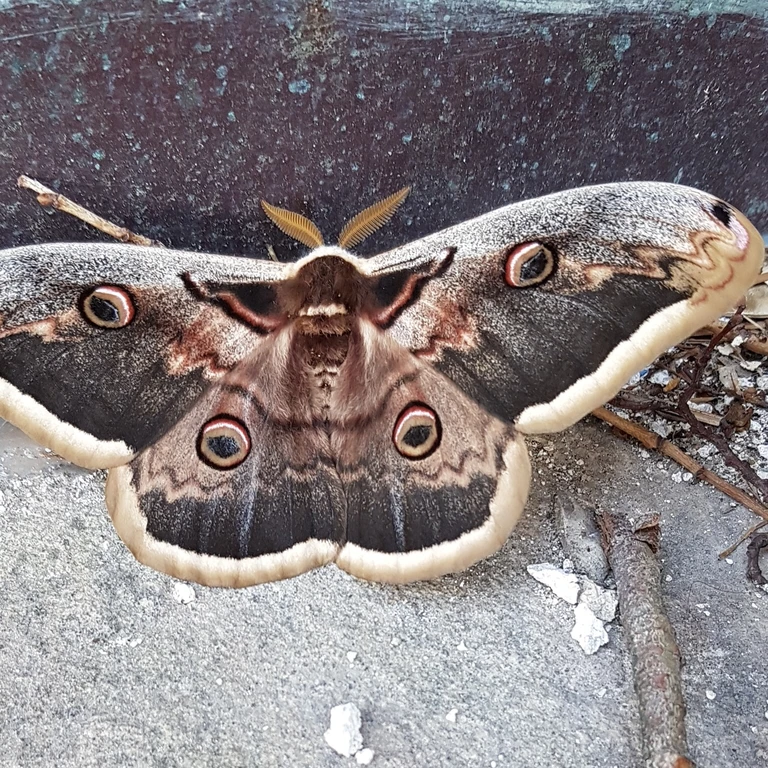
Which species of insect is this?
Saturnia pyri
